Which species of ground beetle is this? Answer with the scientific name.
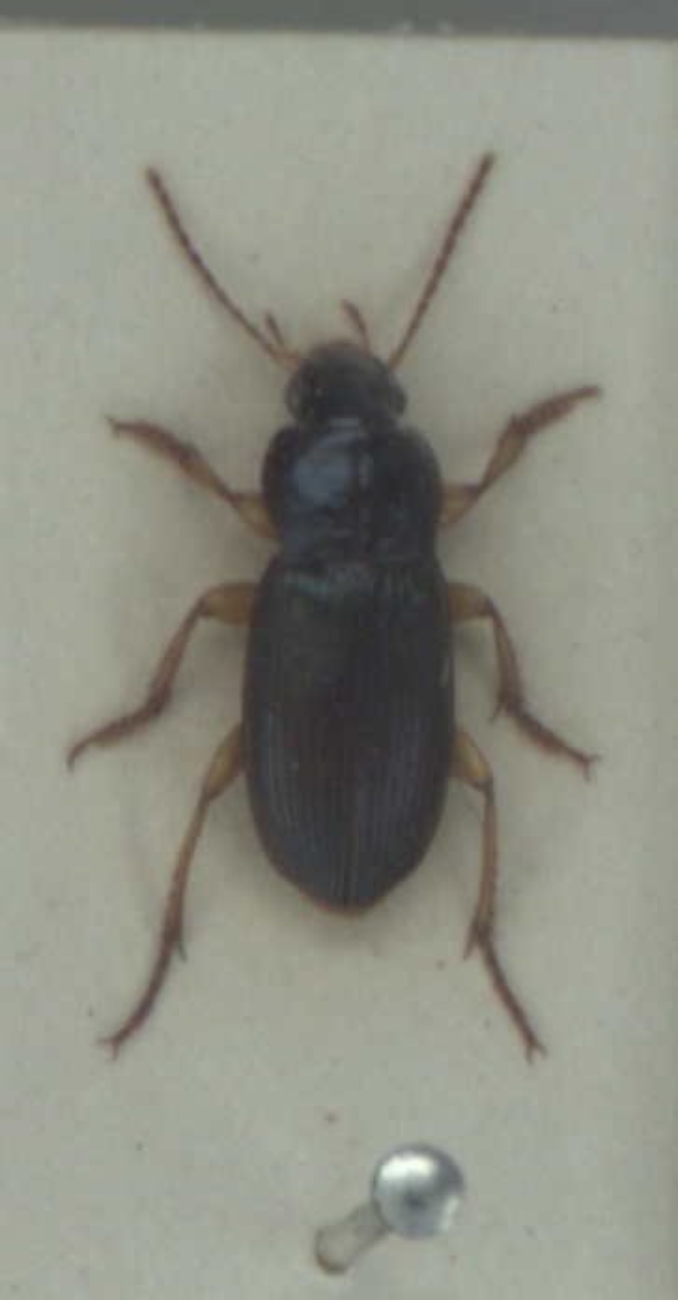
Ophonus laticollis
